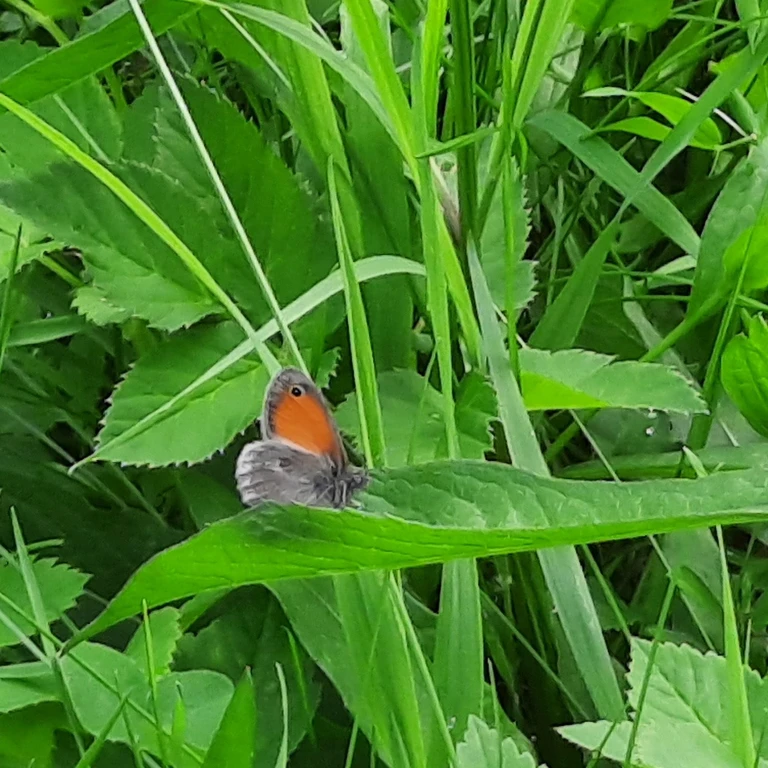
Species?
Coenonympha pamphilus
